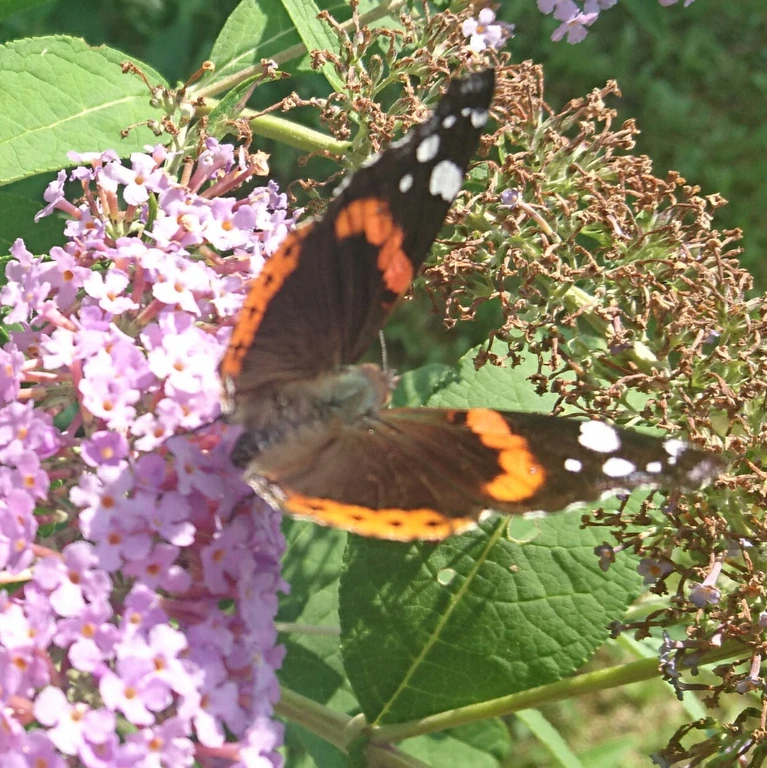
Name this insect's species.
Vanessa atalanta
